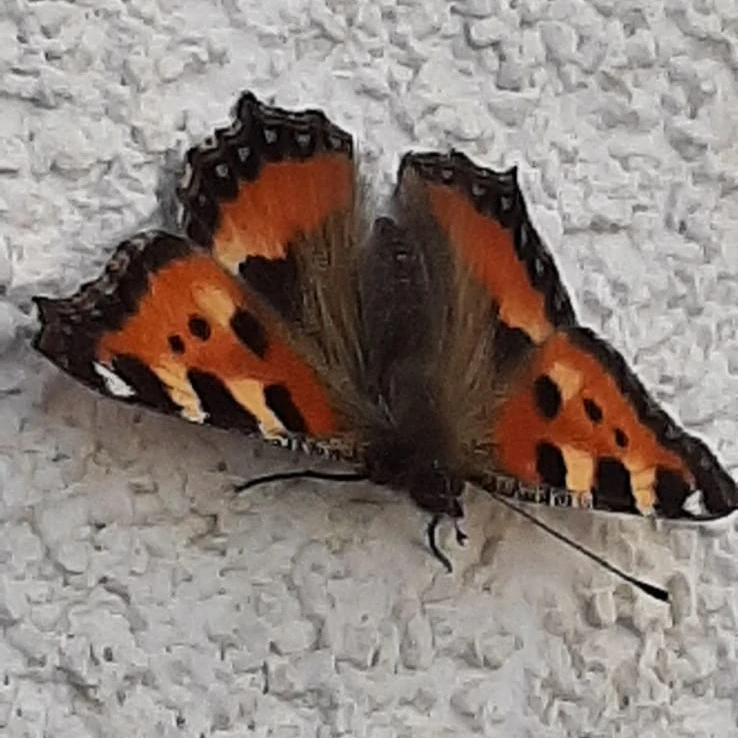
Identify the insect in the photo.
Aglais urticae
